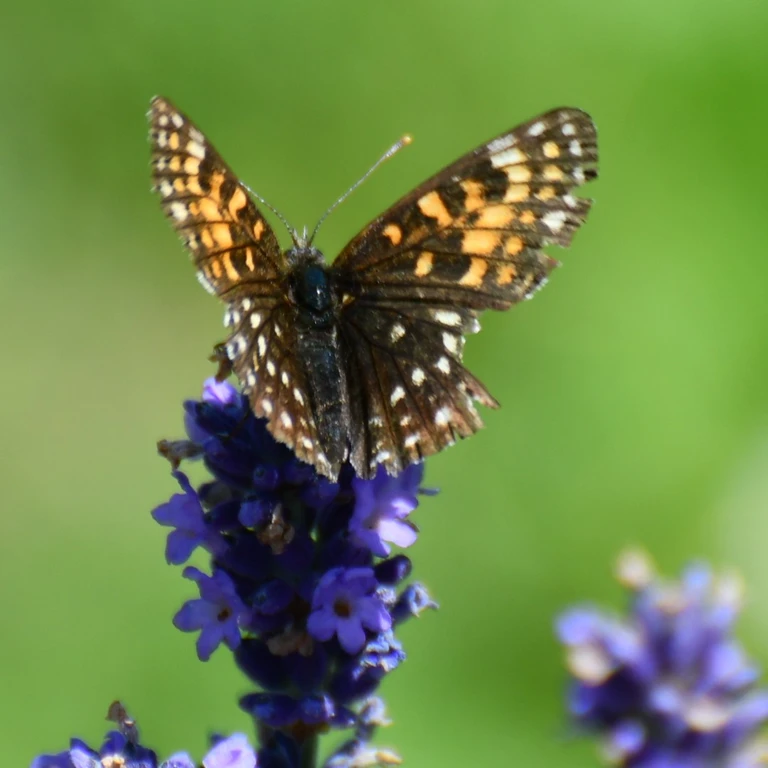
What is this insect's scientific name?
Melitaea diamina
